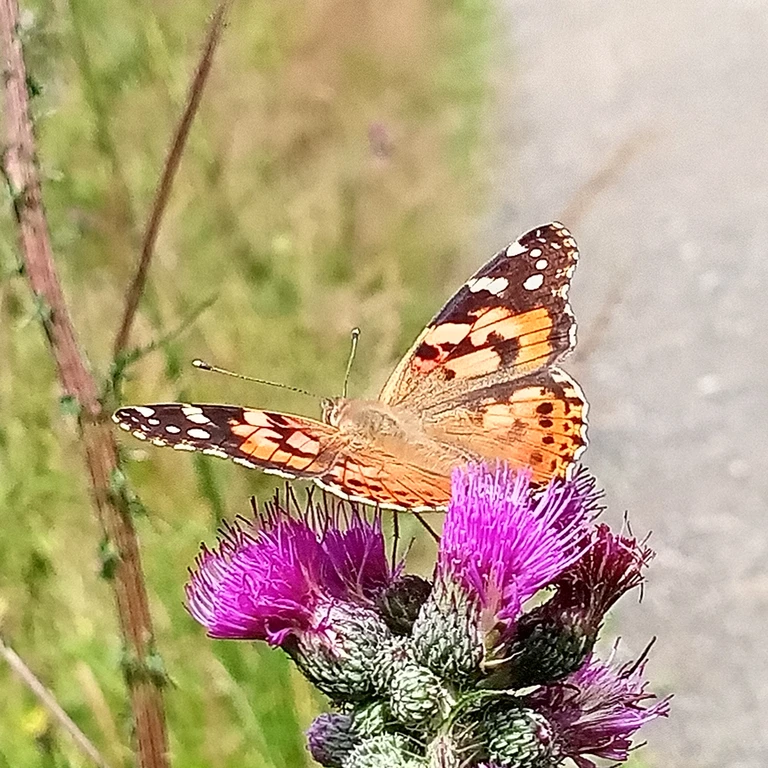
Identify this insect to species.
Vanessa cardui
